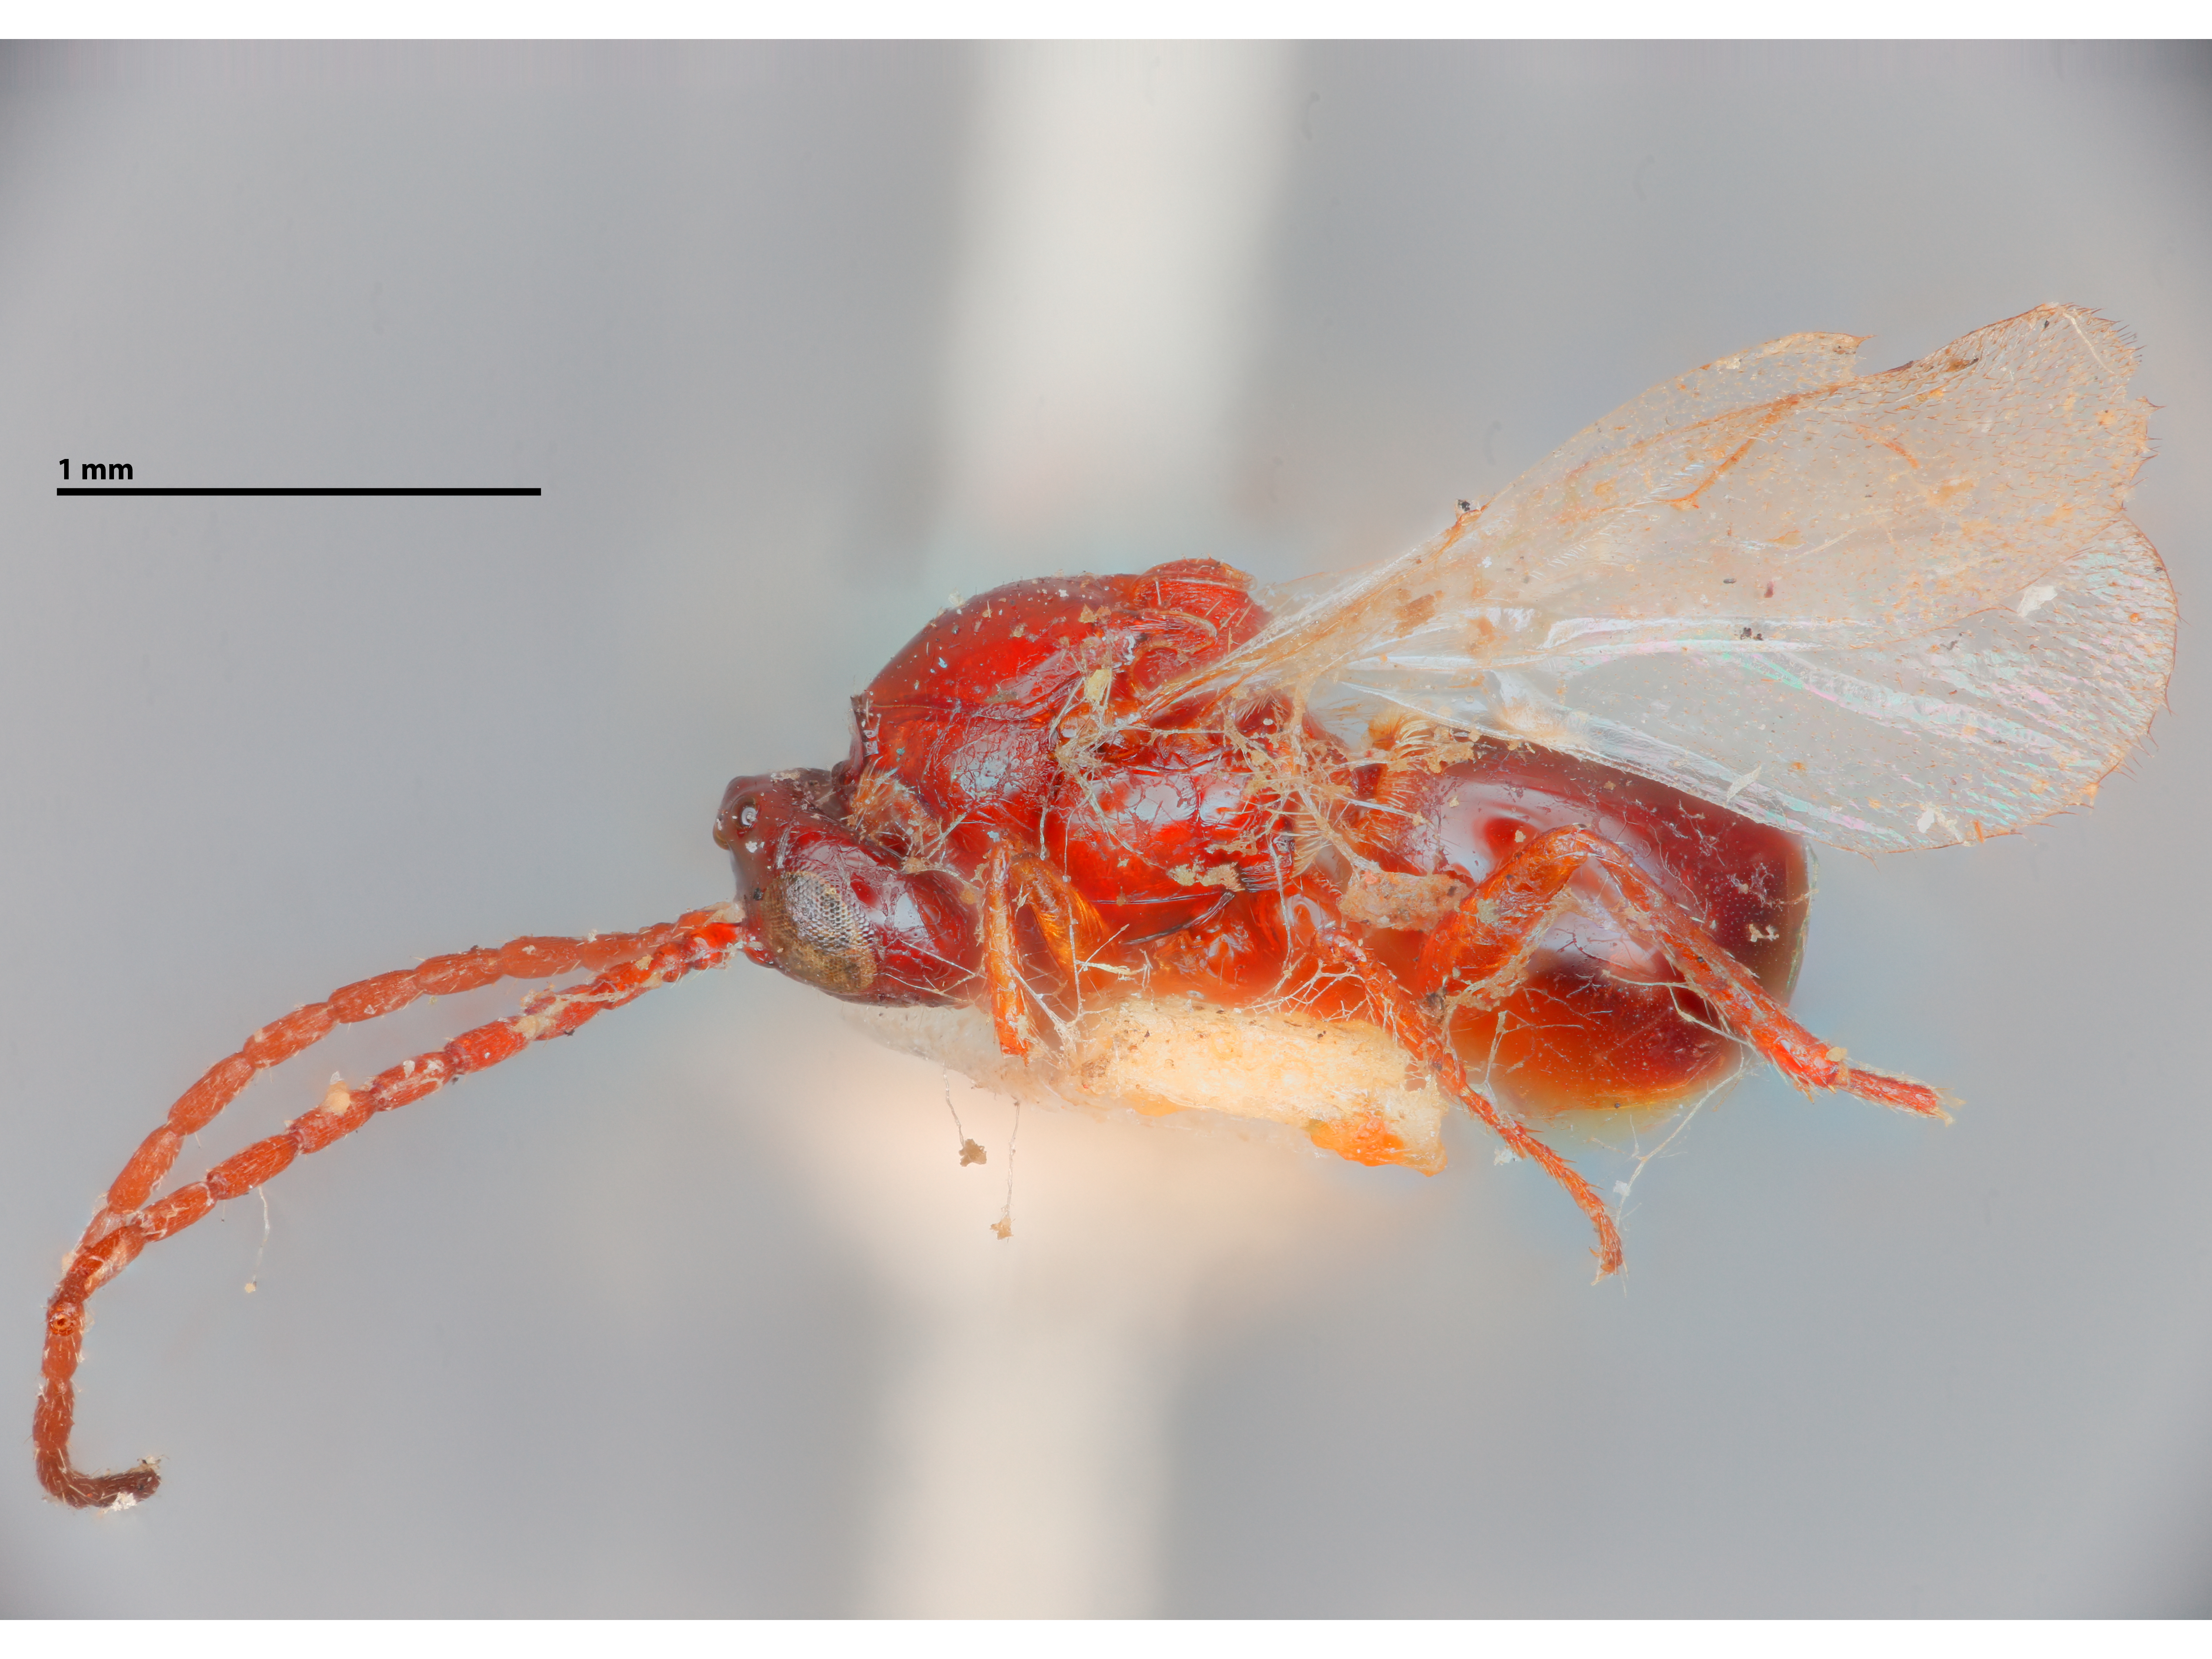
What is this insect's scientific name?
Eucoila rubripes
